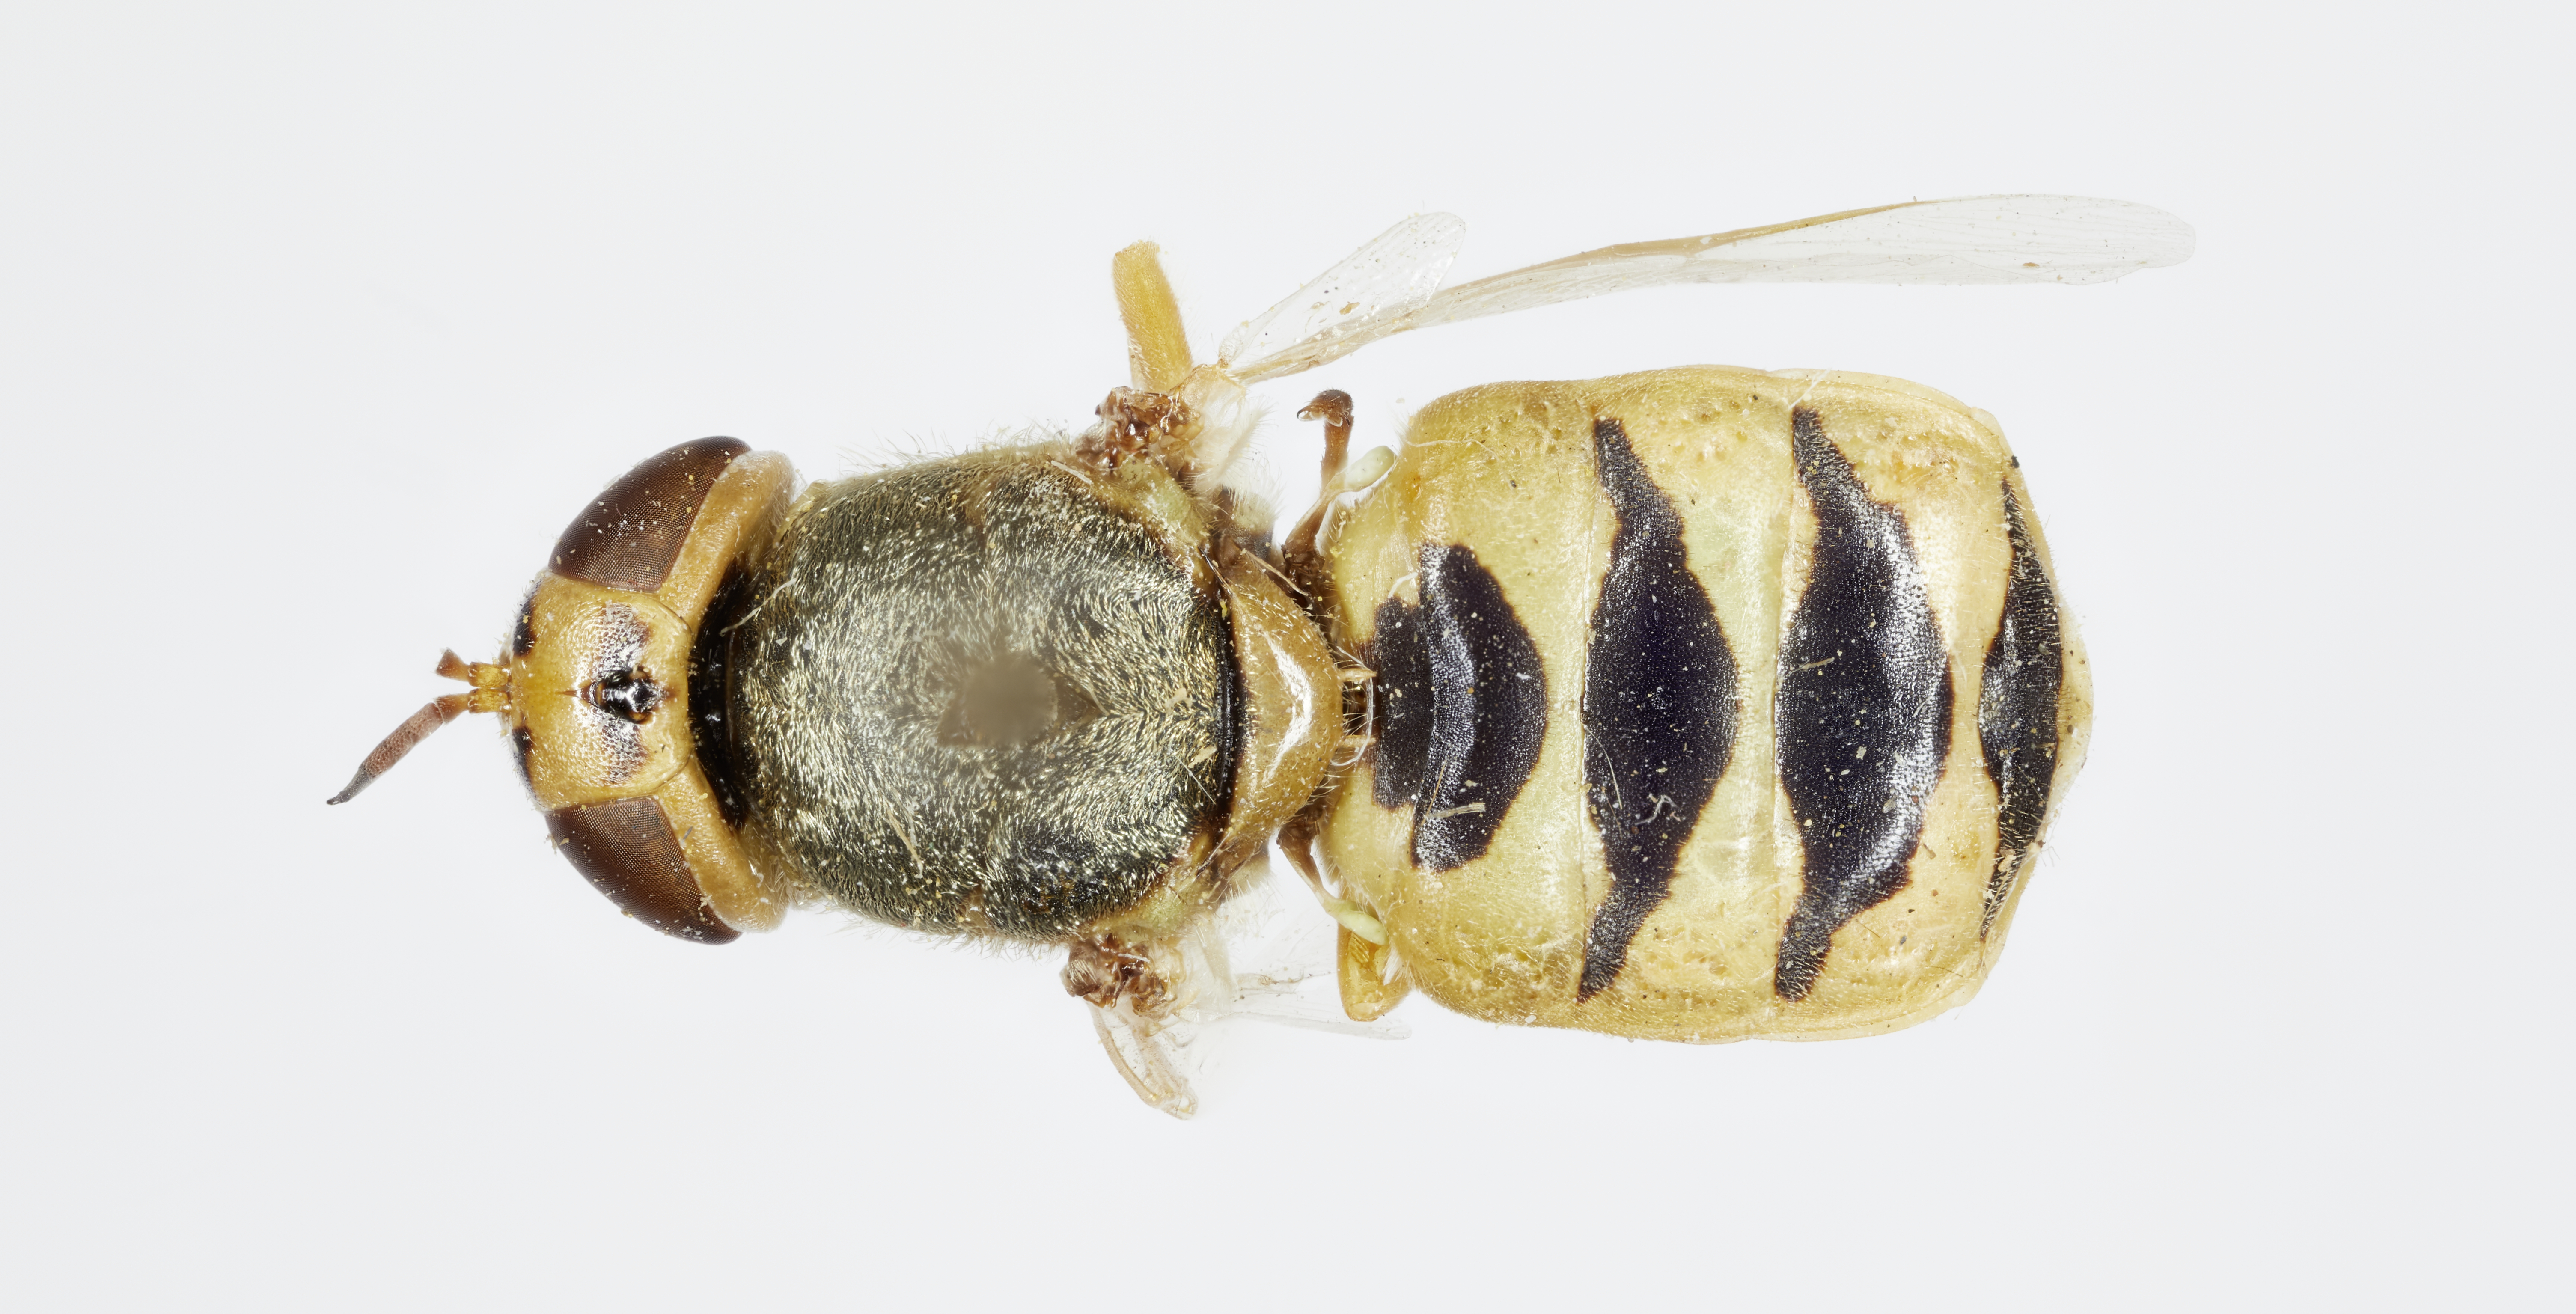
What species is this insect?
Odontomyia alticola
